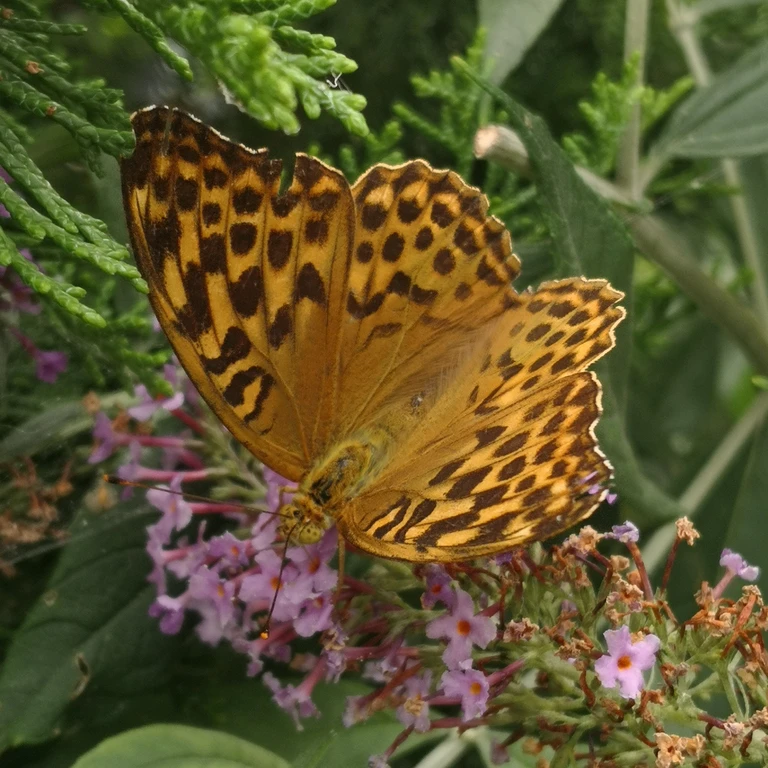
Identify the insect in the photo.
Argynnis paphia
